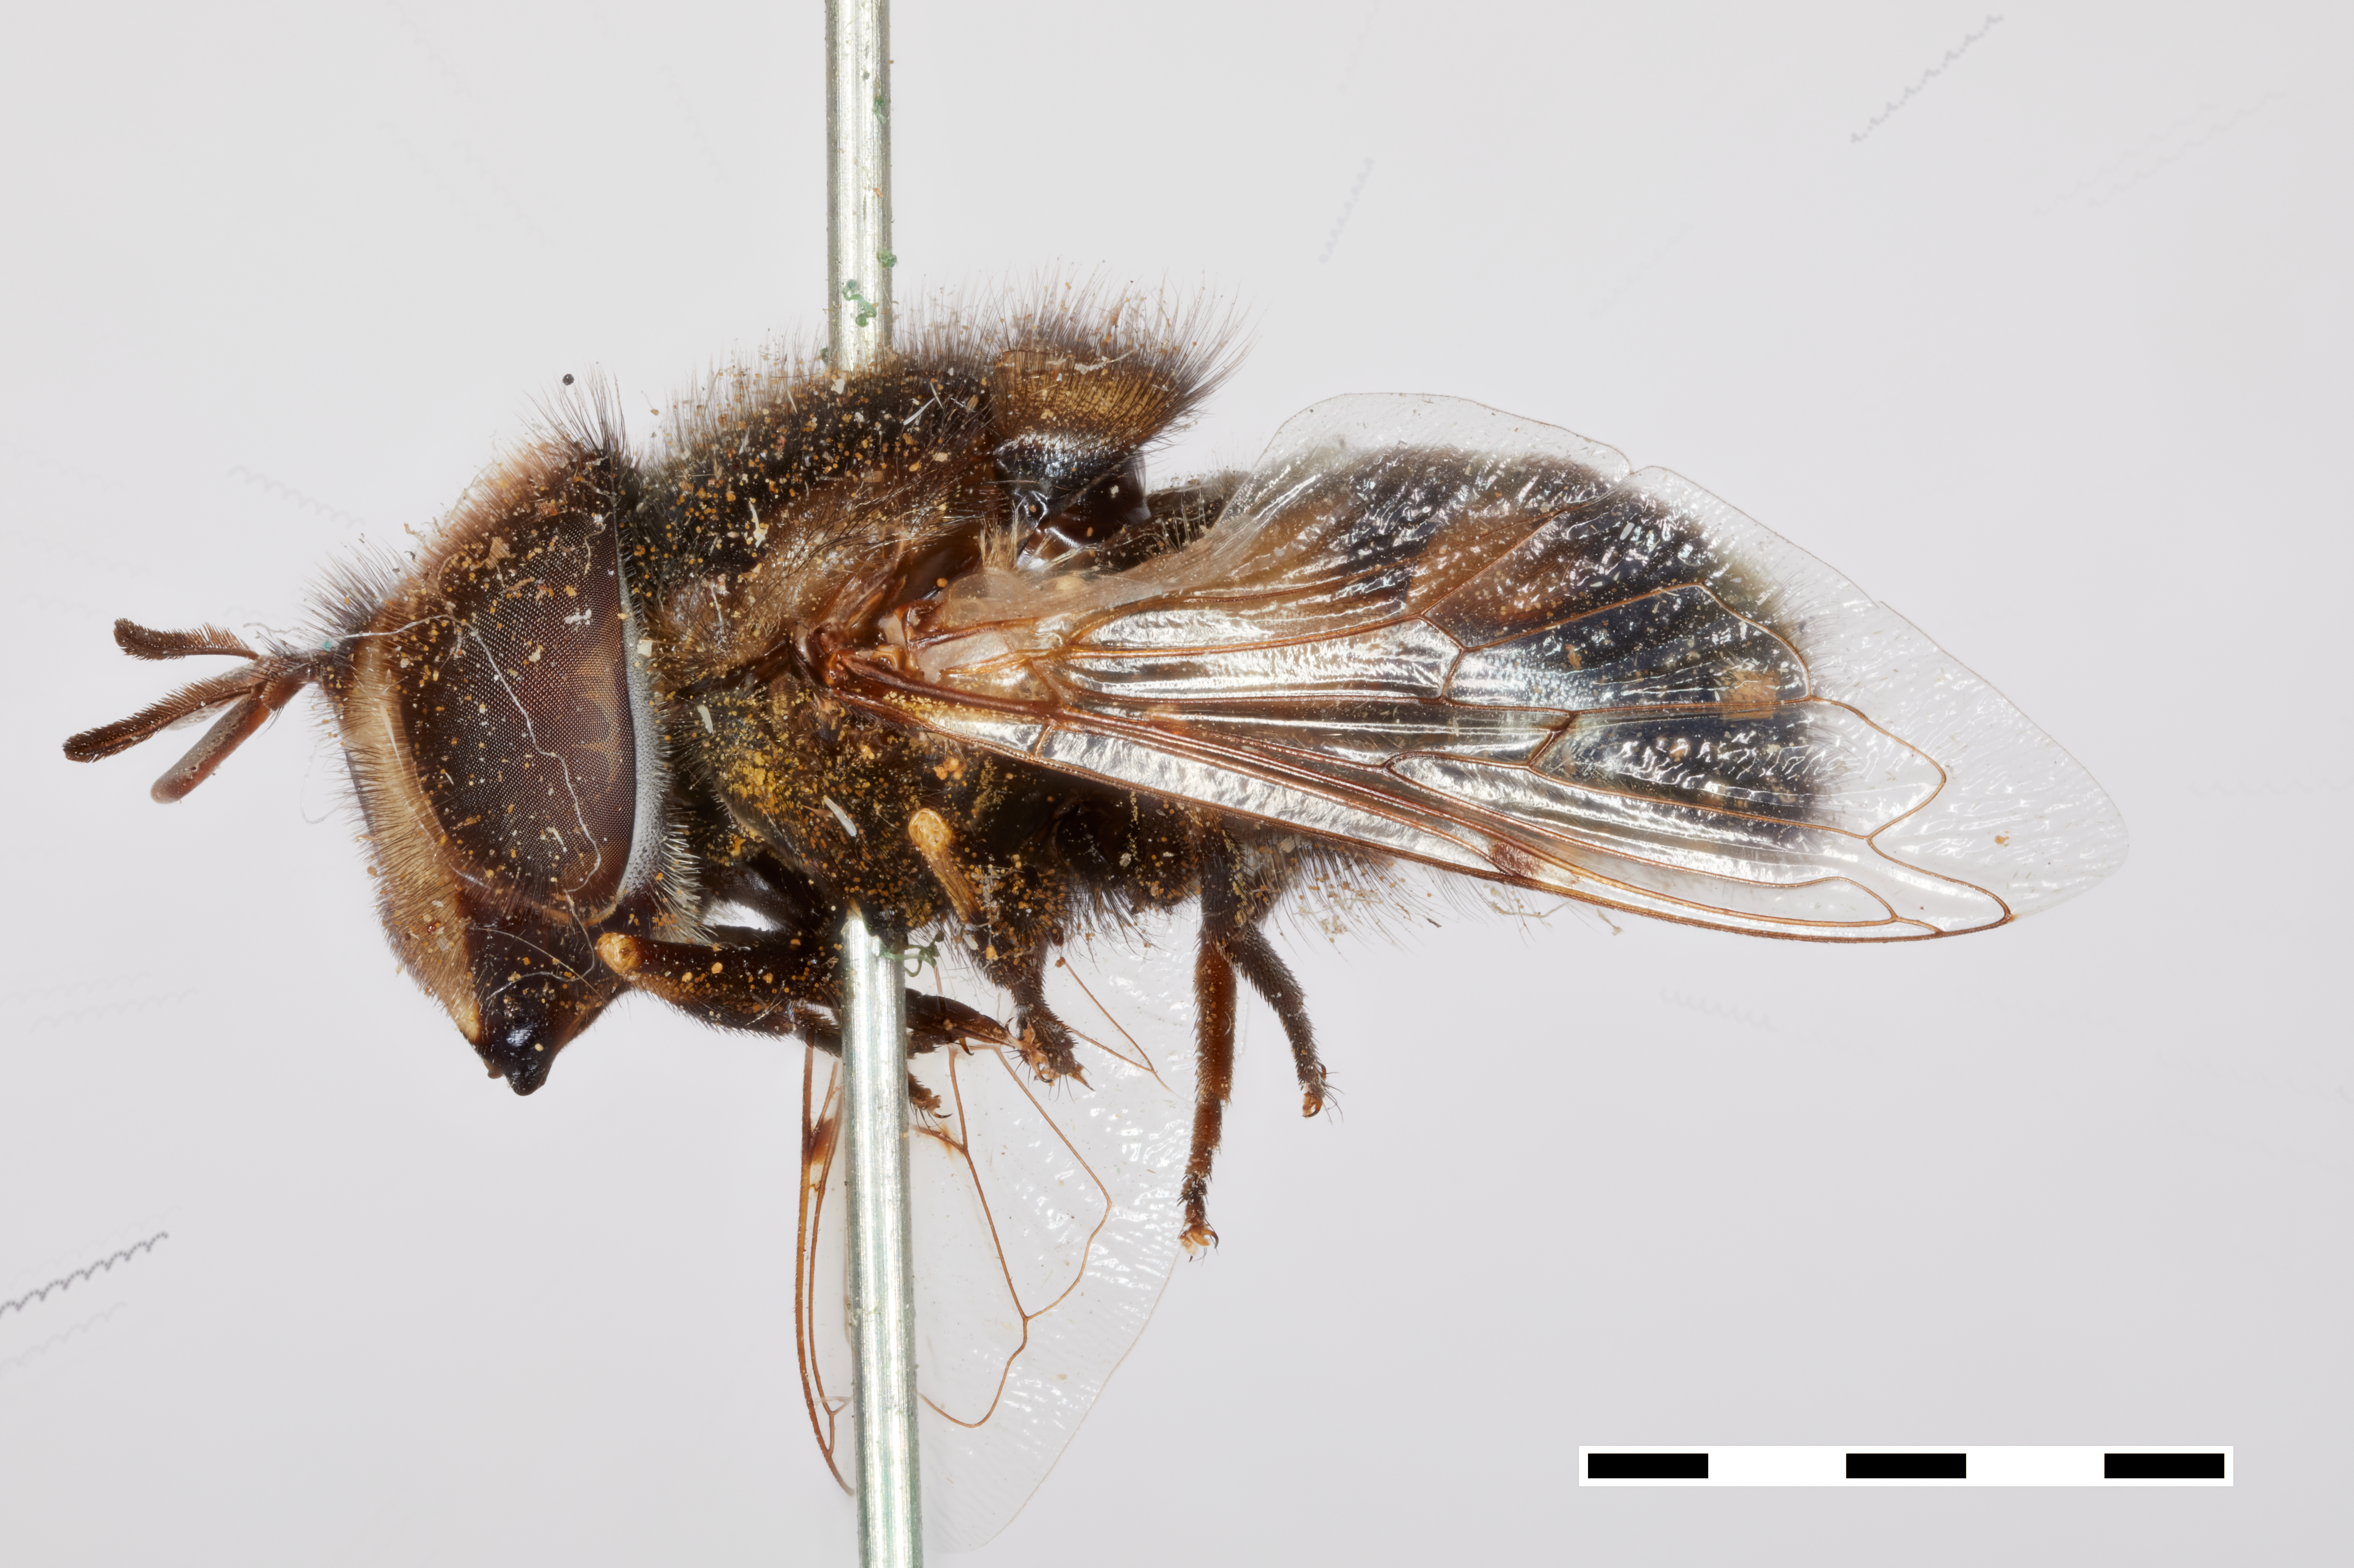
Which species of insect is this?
Copestylum marginatum
